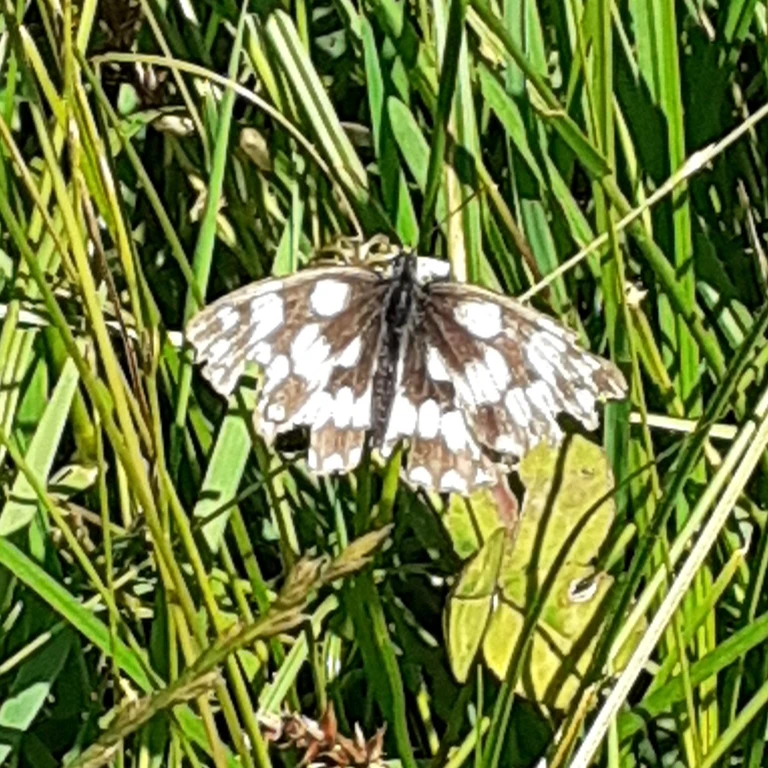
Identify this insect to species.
Melanargia galathea
